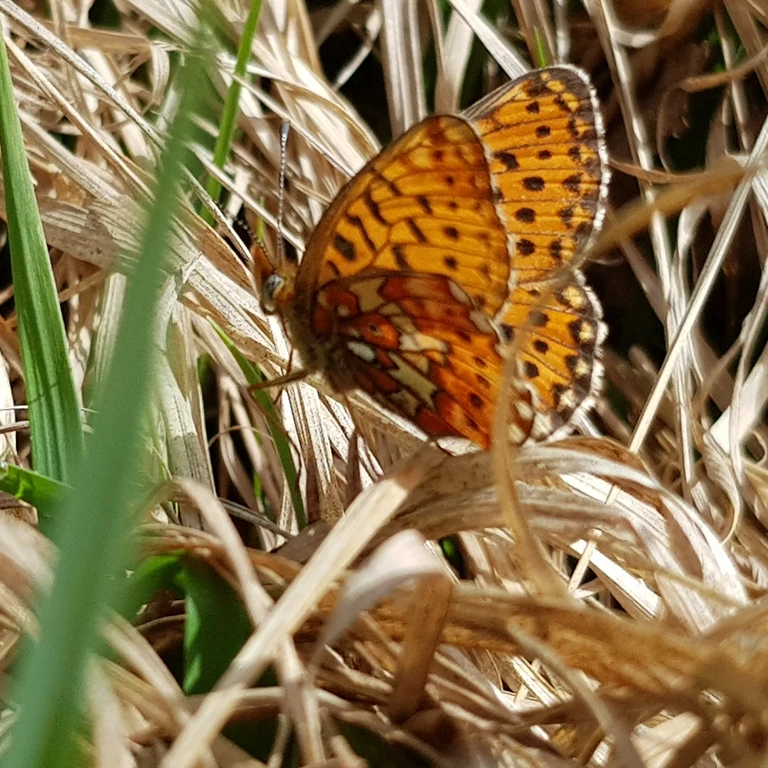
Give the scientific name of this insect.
Boloria euphrosyne (also Clossiana euphrosyne)
